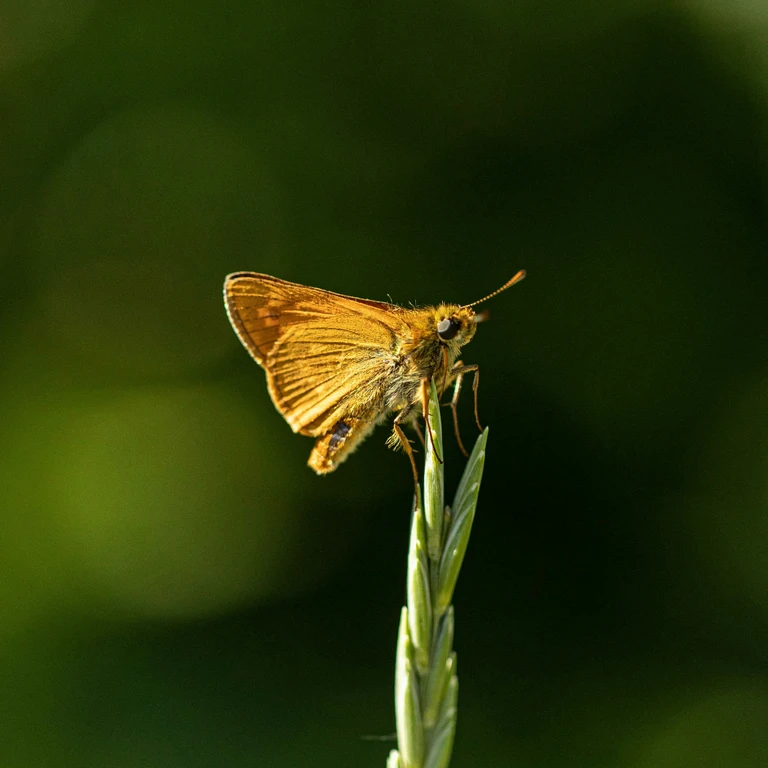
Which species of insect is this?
Ochlodes sylvanus (also Ochlodes venata)
